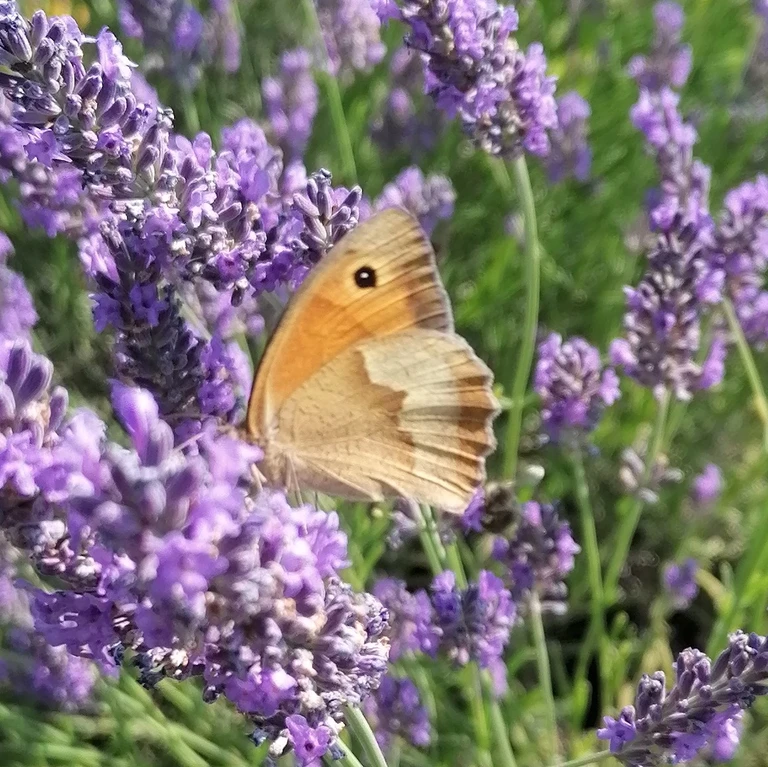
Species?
Maniola jurtina
